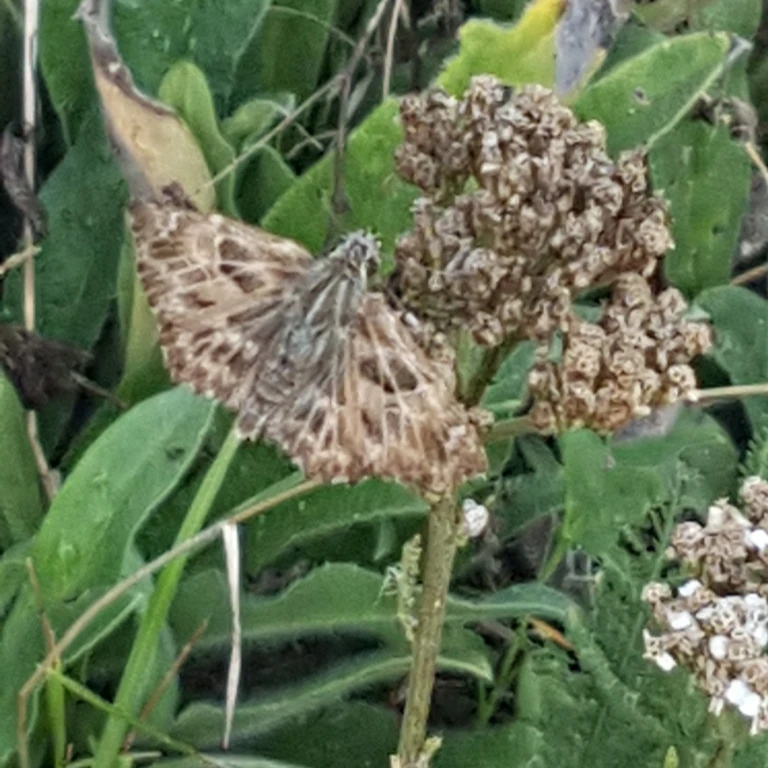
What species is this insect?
Carcharodus alceae
